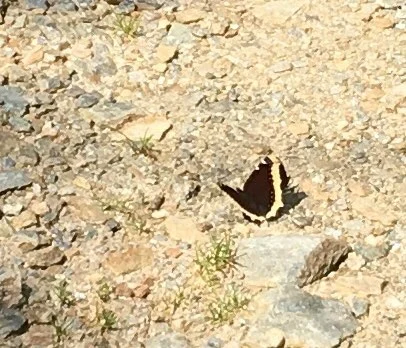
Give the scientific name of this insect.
Nymphalis antiopa
